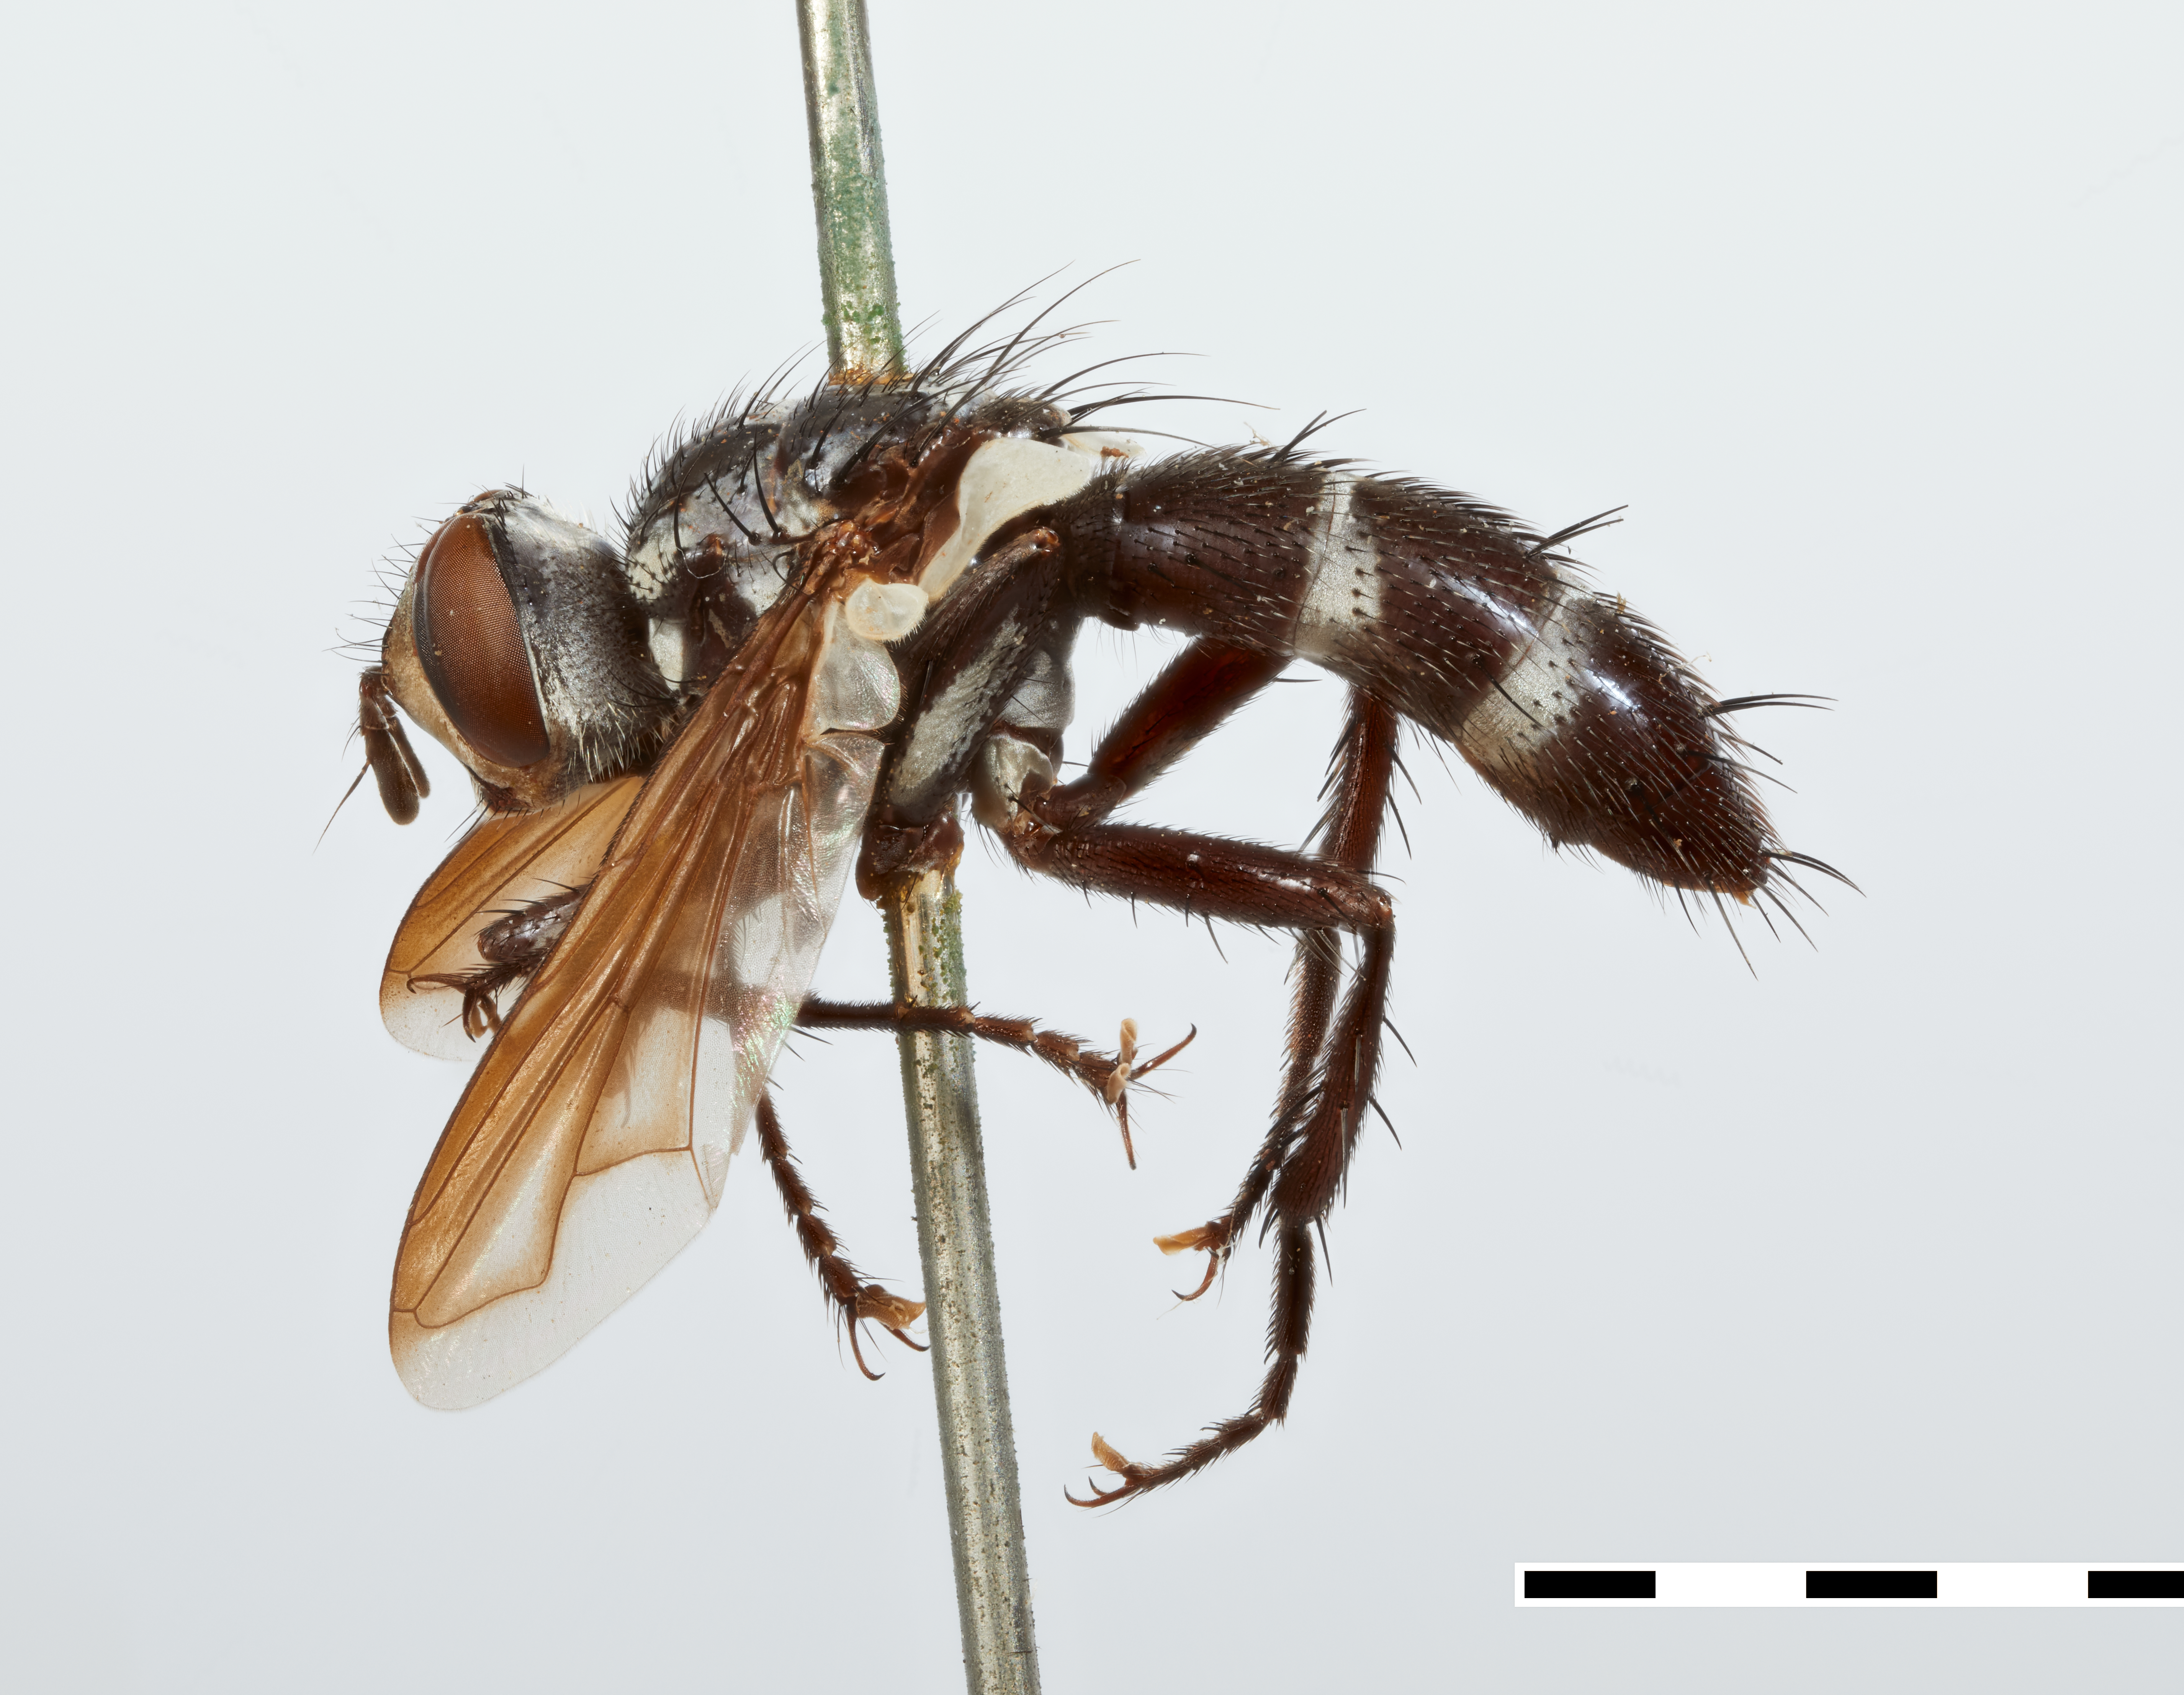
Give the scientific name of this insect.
Cylindromyia bakeri
